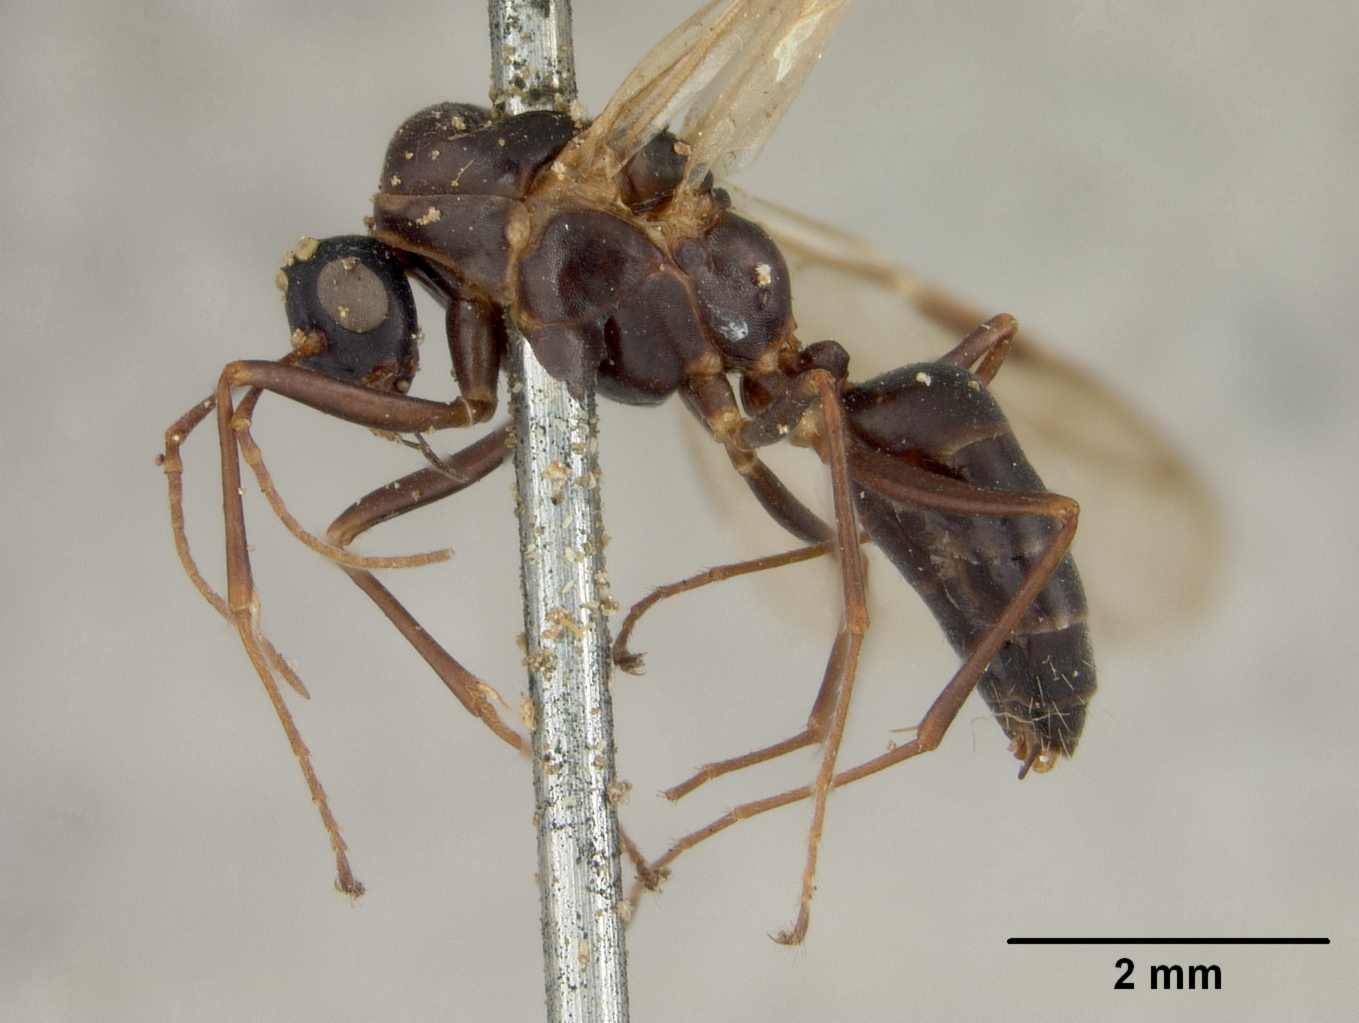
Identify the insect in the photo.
Camponotus planus
